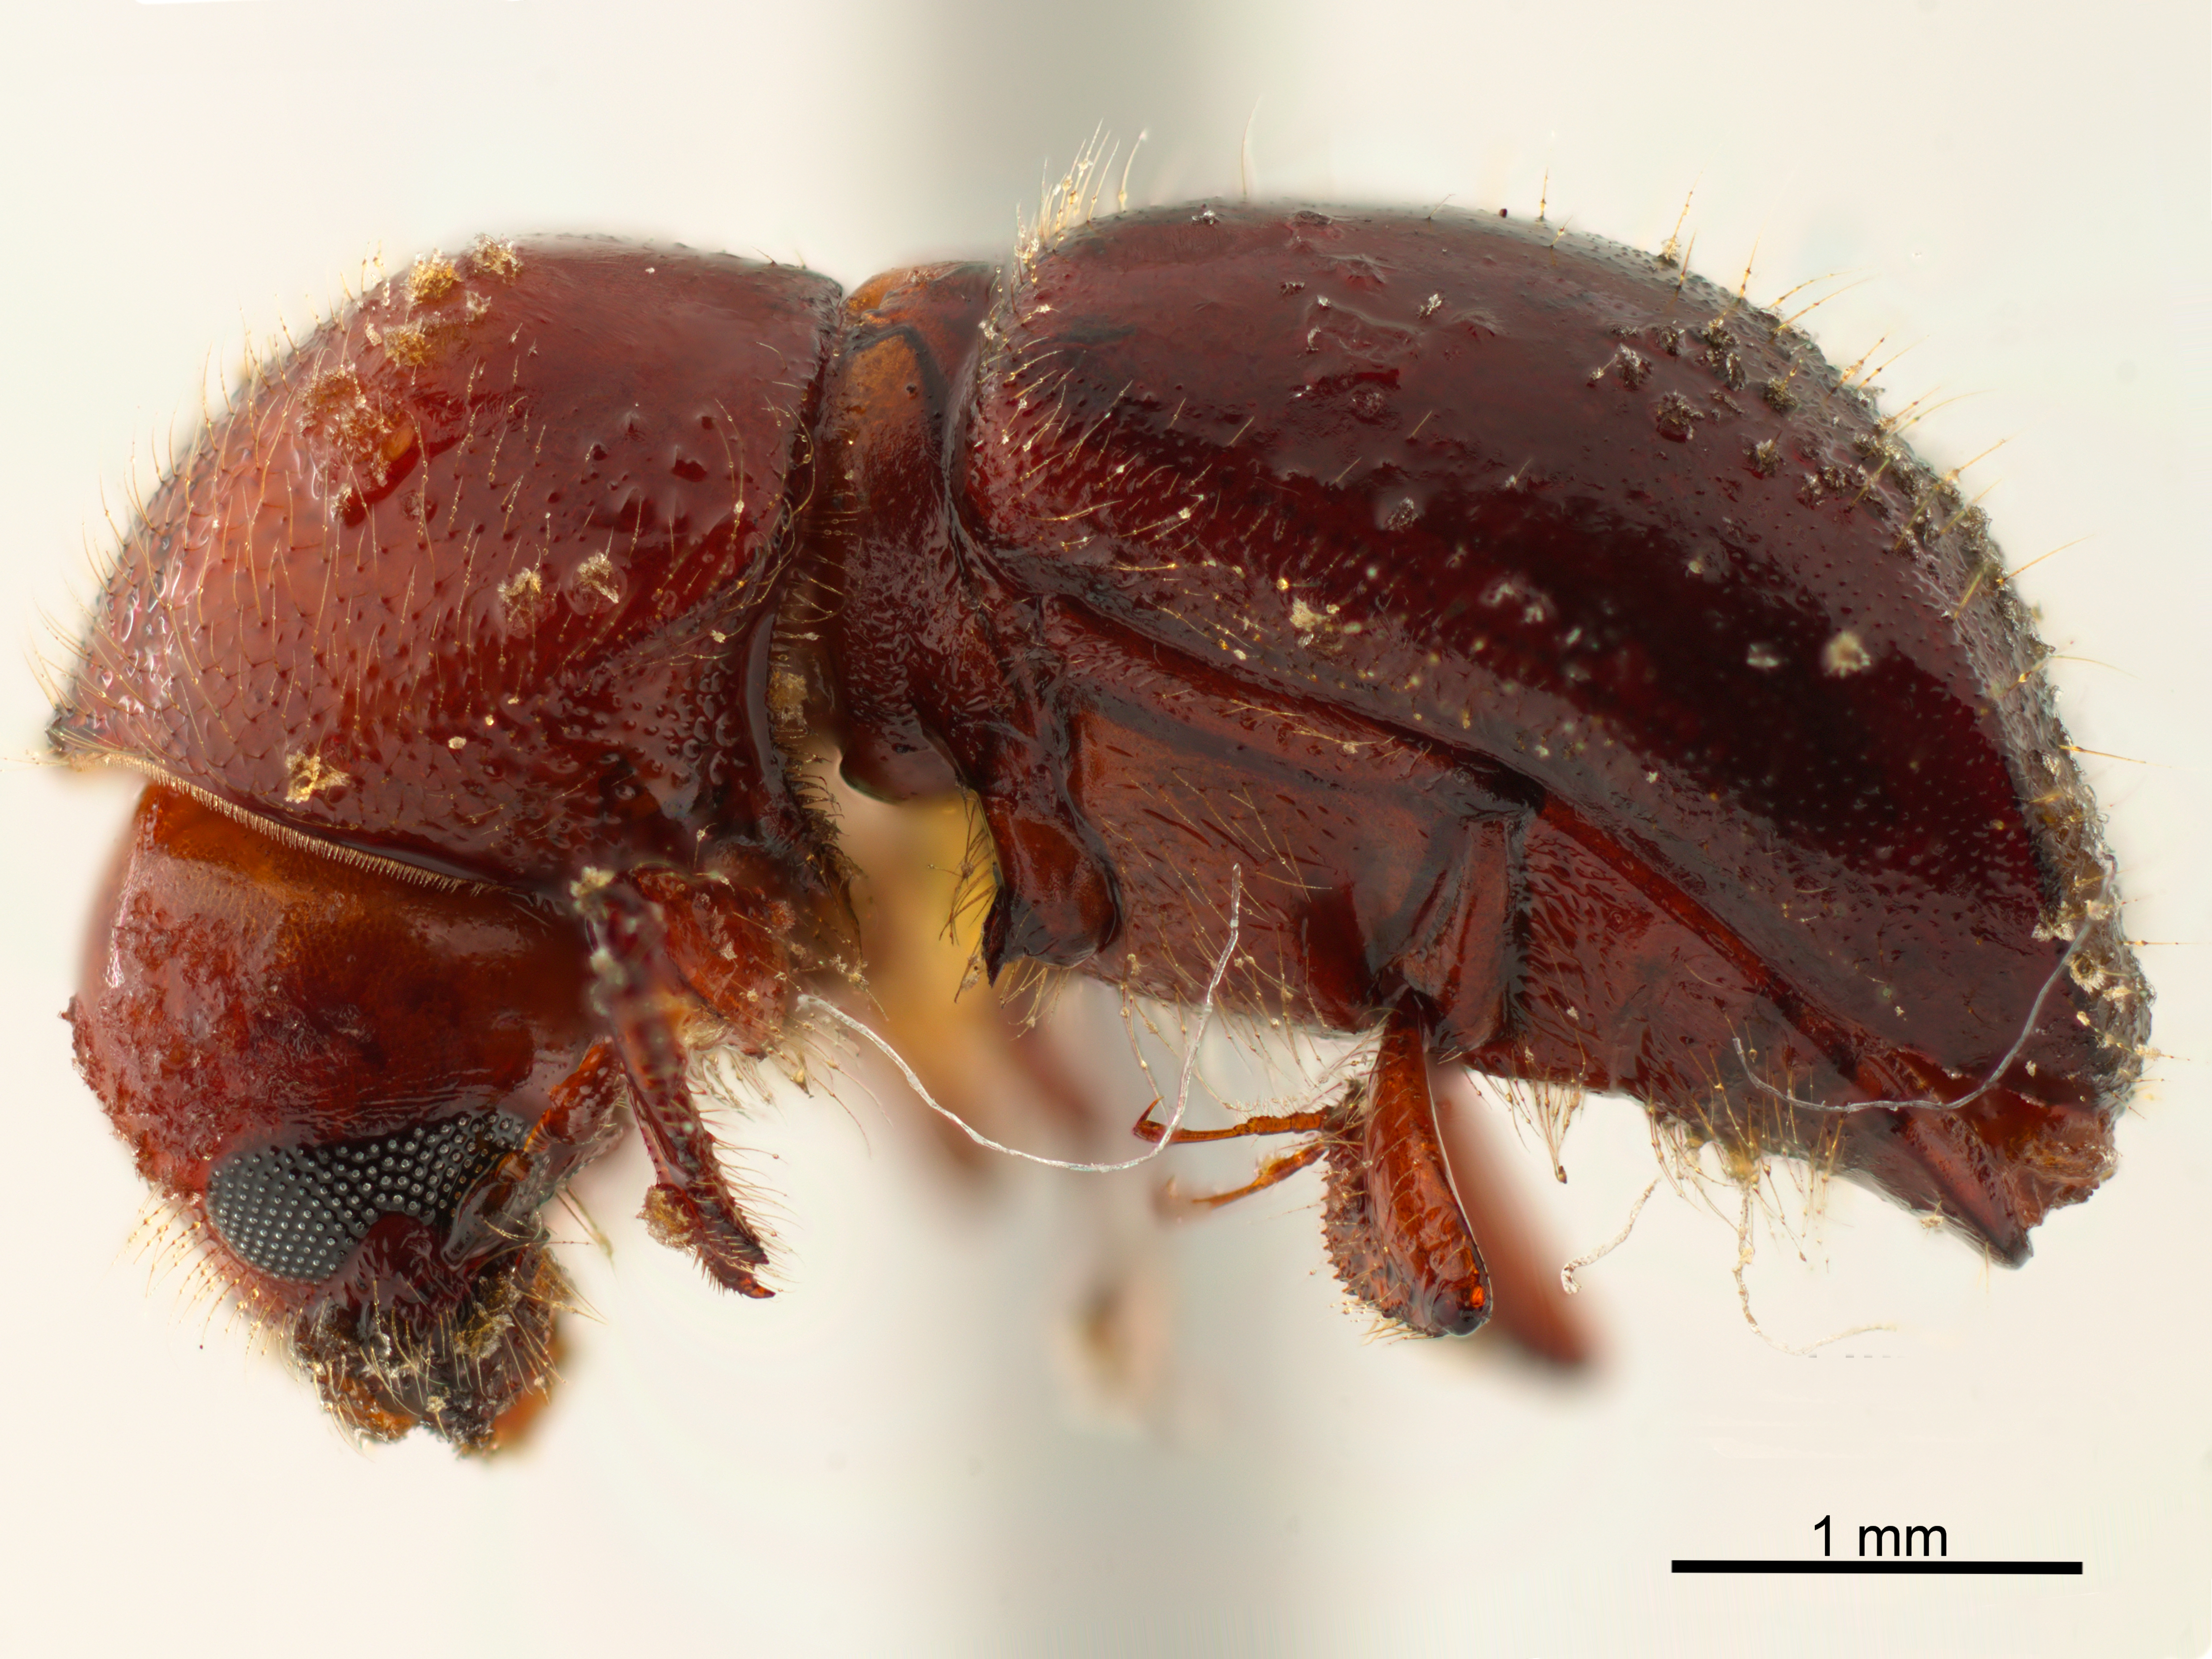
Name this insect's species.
Beaverium insulindicus
